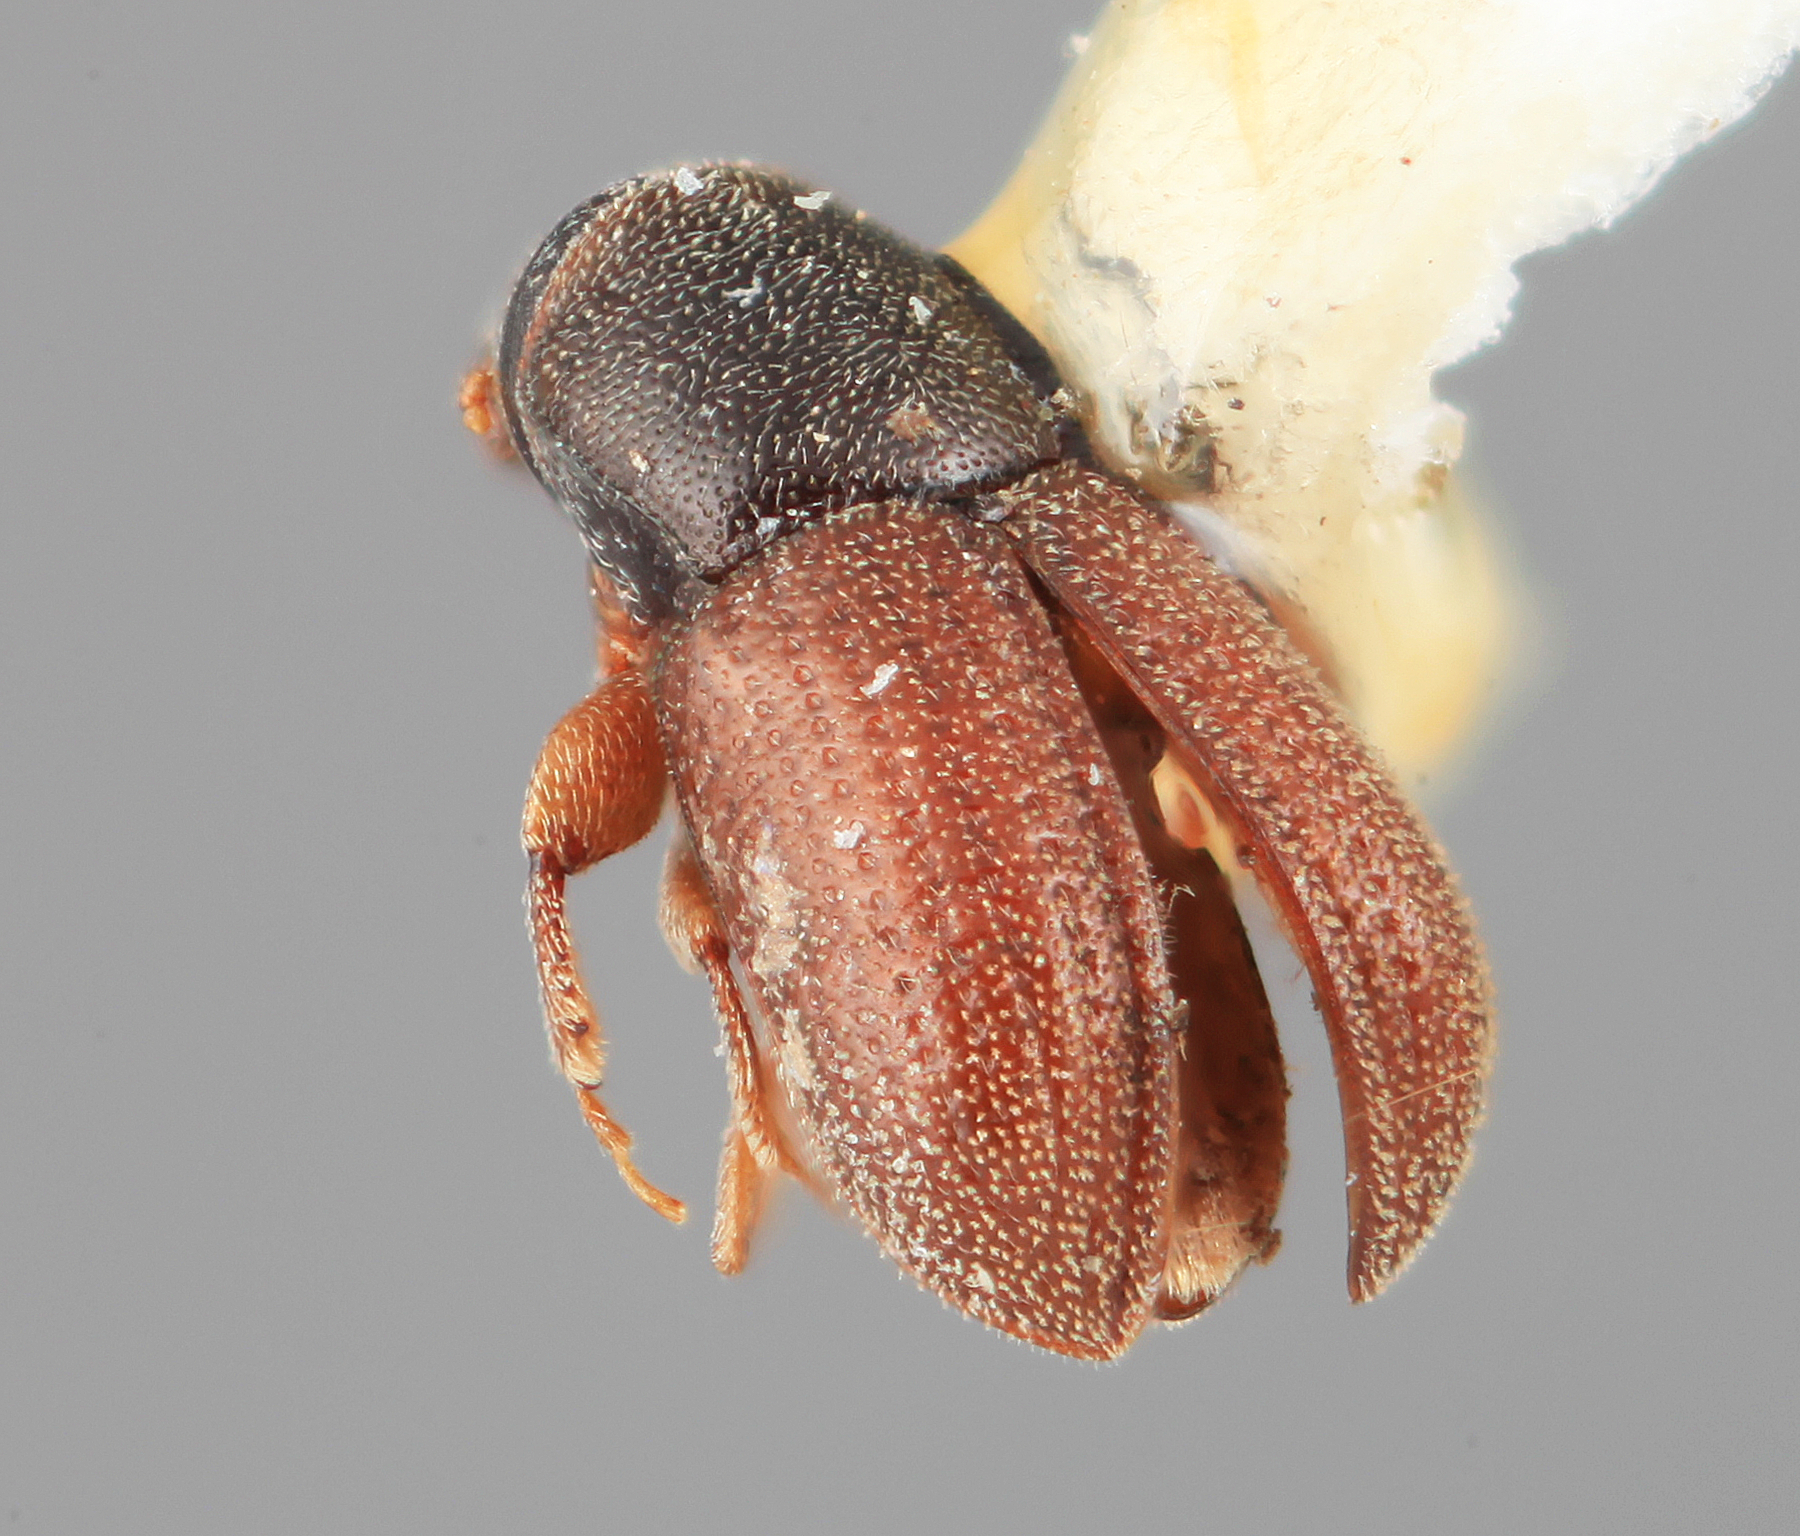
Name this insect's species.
Pycnarthrum inornatum
